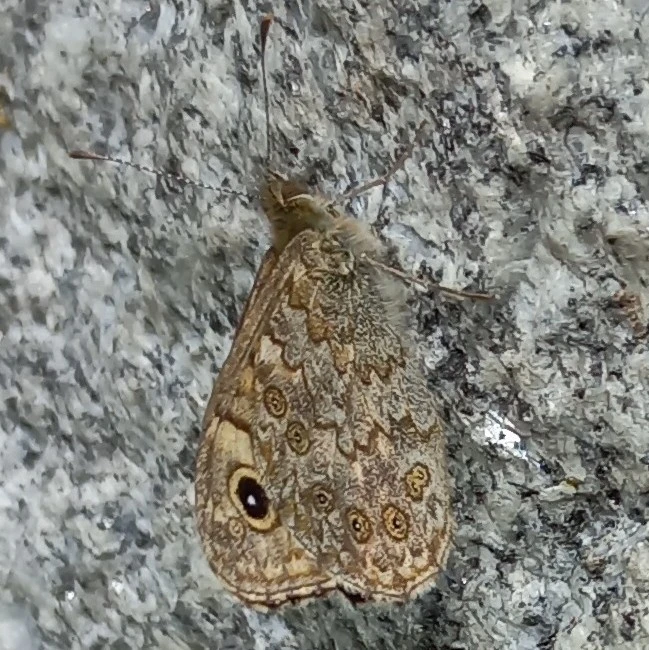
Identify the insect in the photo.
Lasiommata megera (also Pararge megera)
